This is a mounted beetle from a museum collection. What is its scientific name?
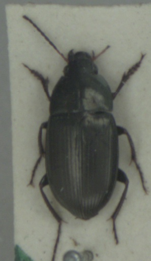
Amara similata
